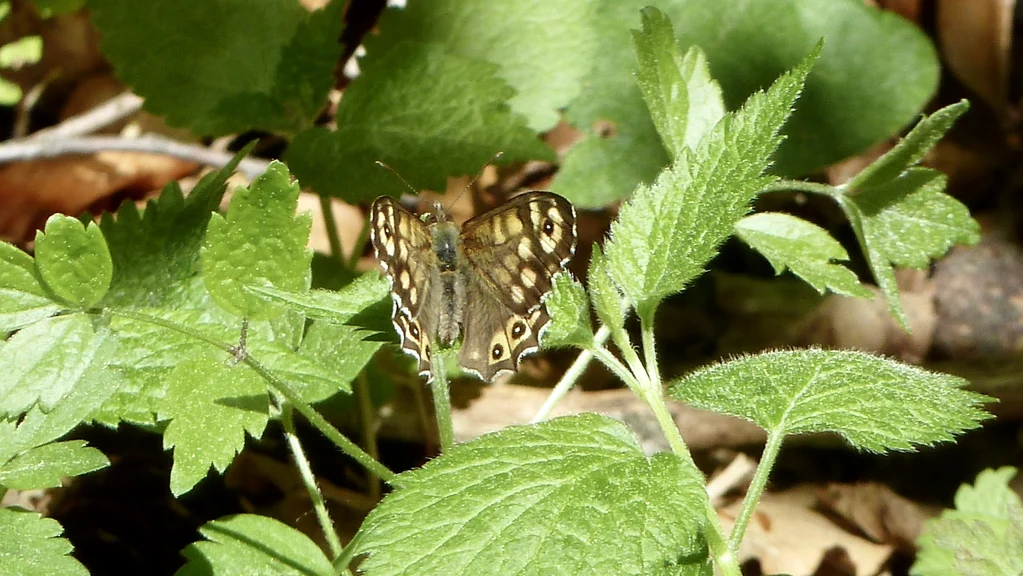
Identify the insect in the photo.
Pararge aegeria
